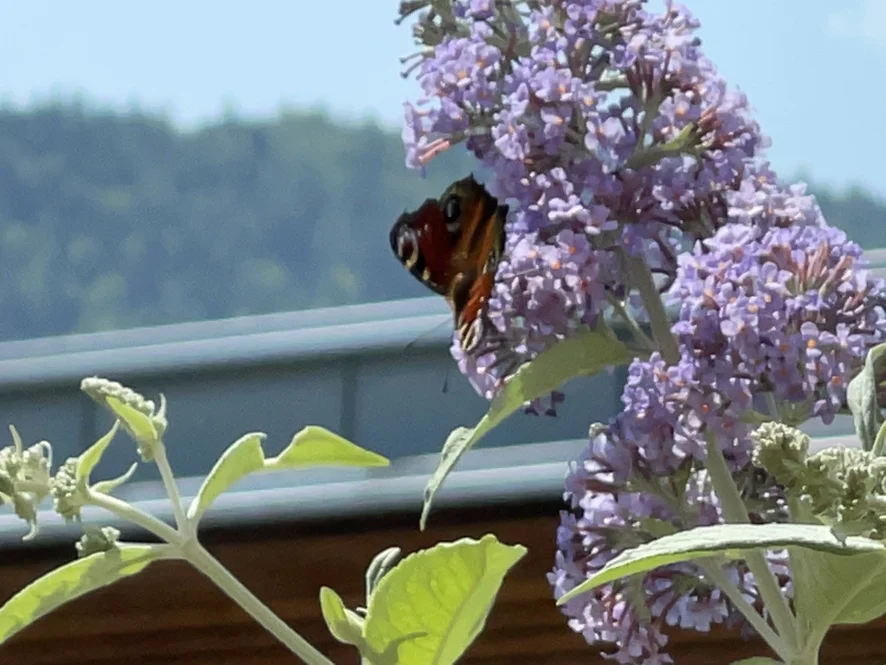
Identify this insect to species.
Aglais io
